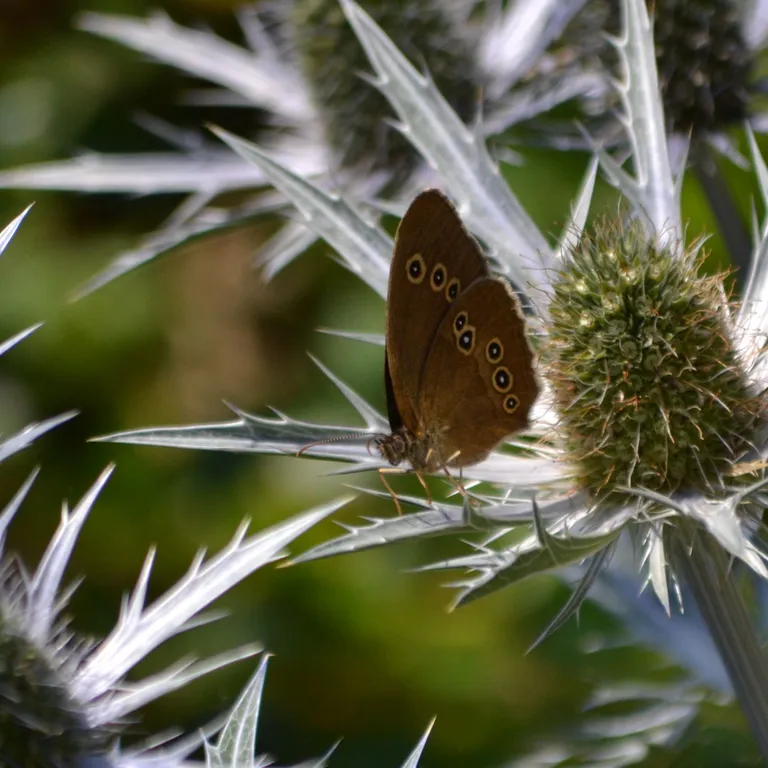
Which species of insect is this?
Aphantopus hyperantus
